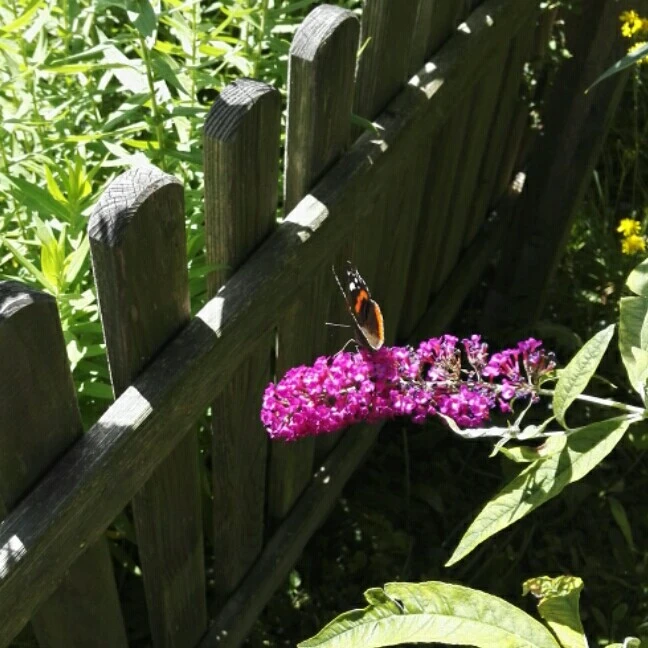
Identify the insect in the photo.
Vanessa atalanta
